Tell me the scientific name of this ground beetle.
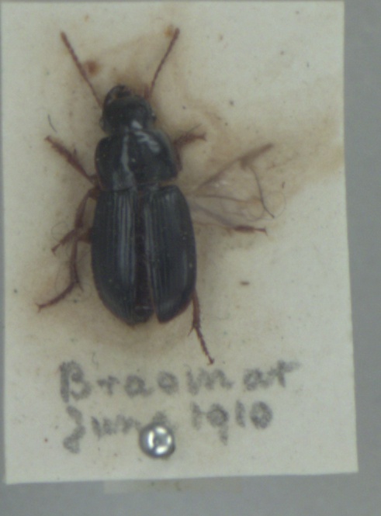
Harpalus latus
